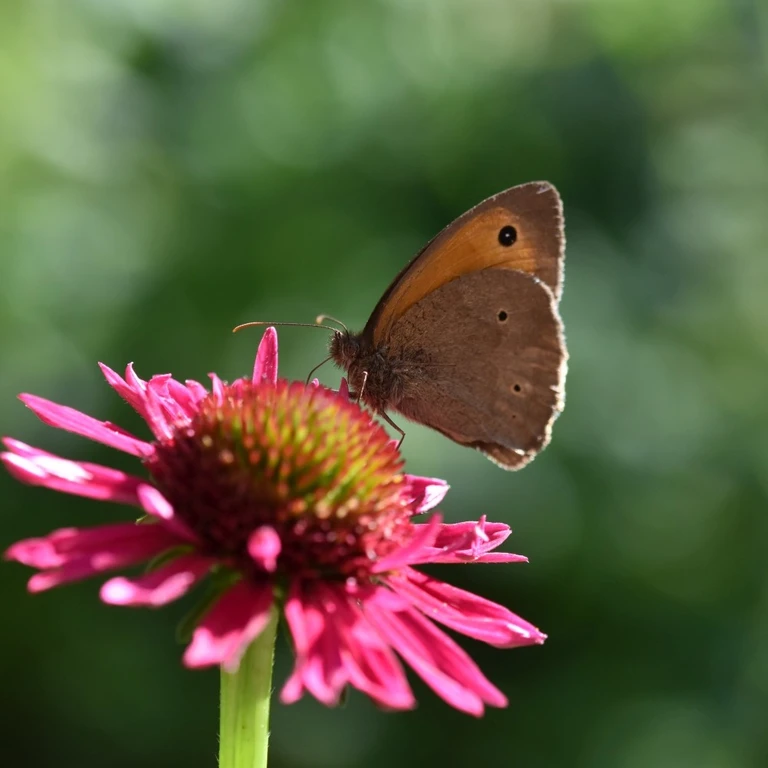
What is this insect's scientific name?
Maniola jurtina
